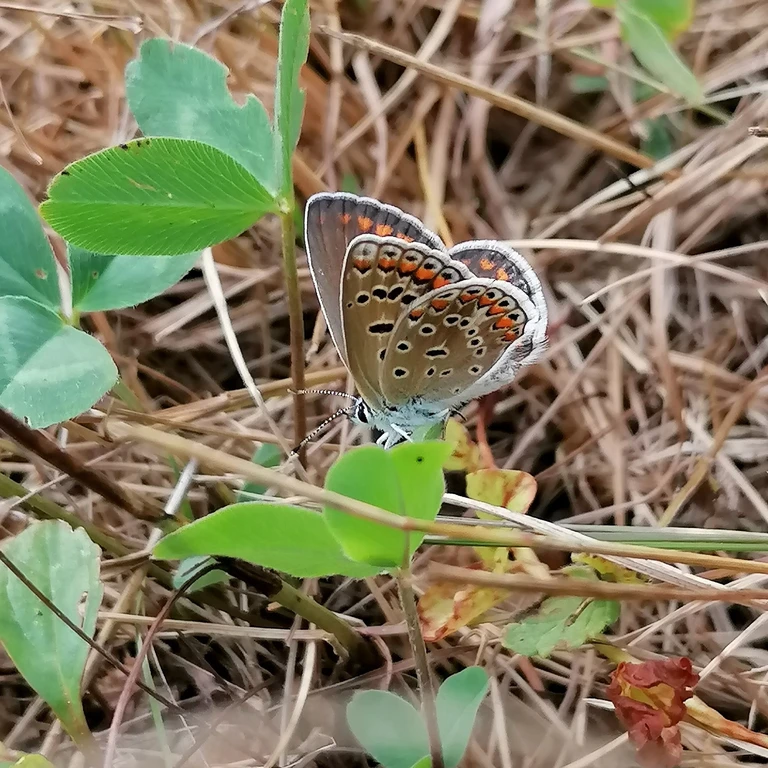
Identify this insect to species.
Polyommatus icarus
